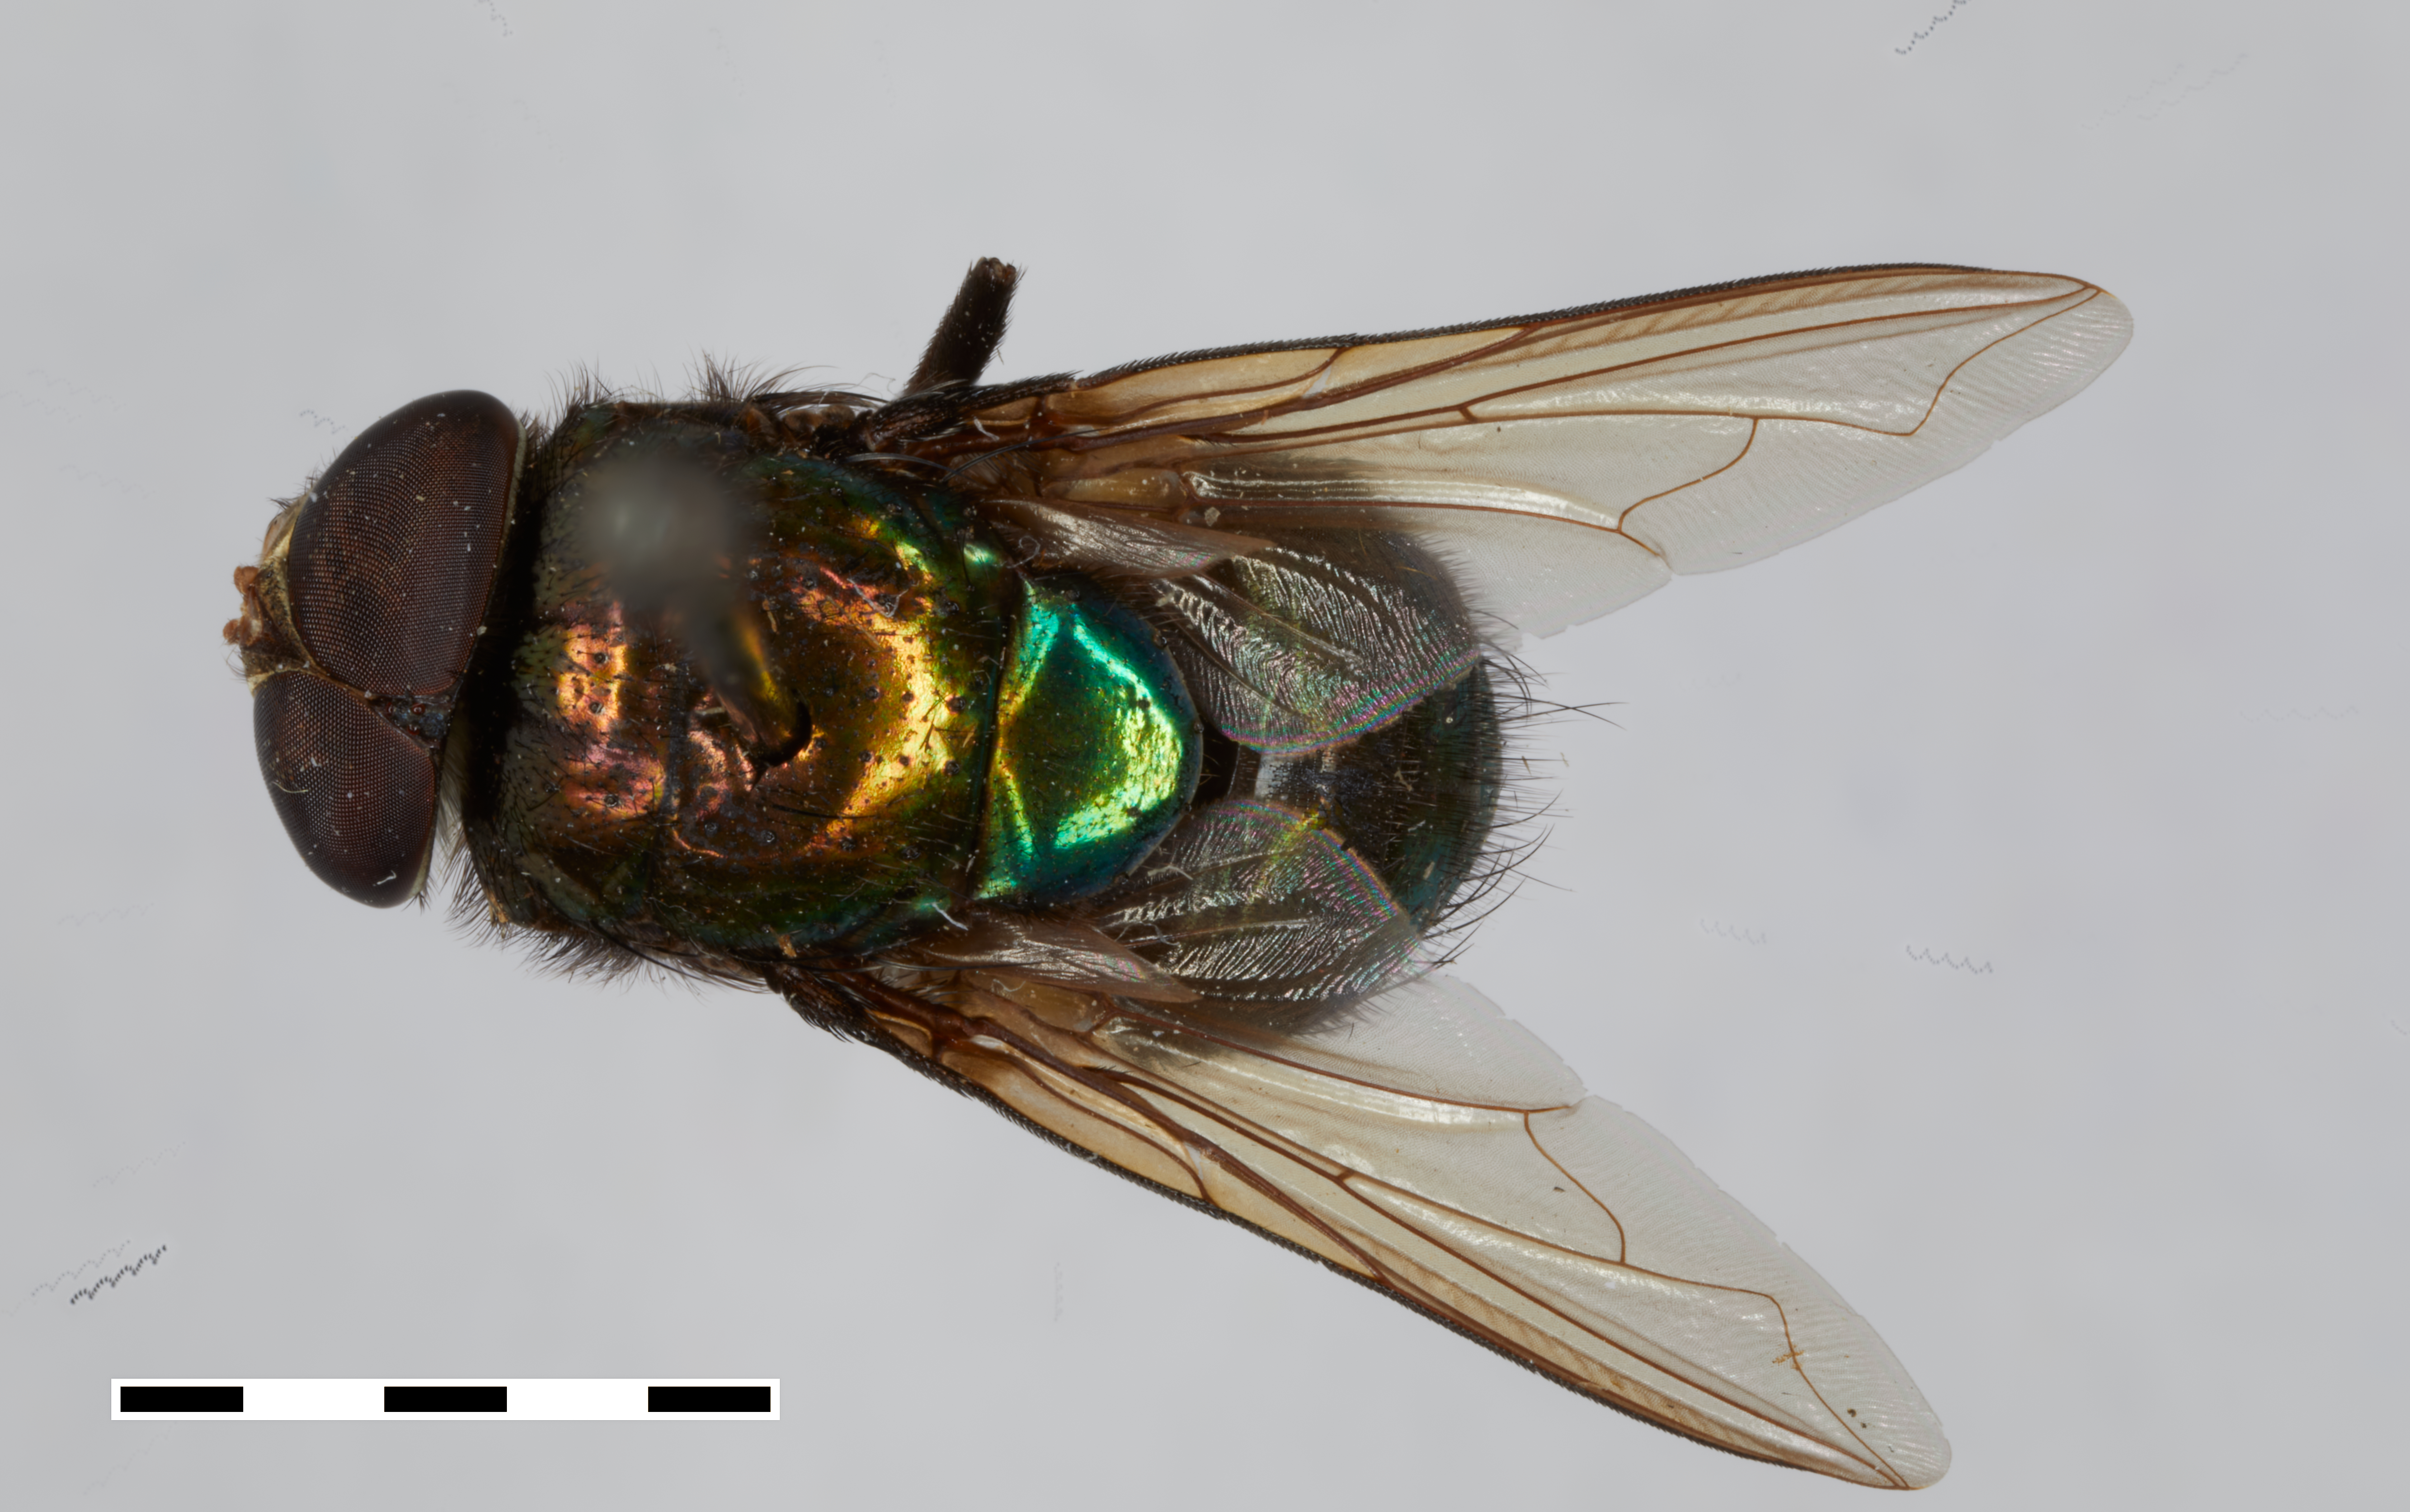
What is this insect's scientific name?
Isomyia facialis
